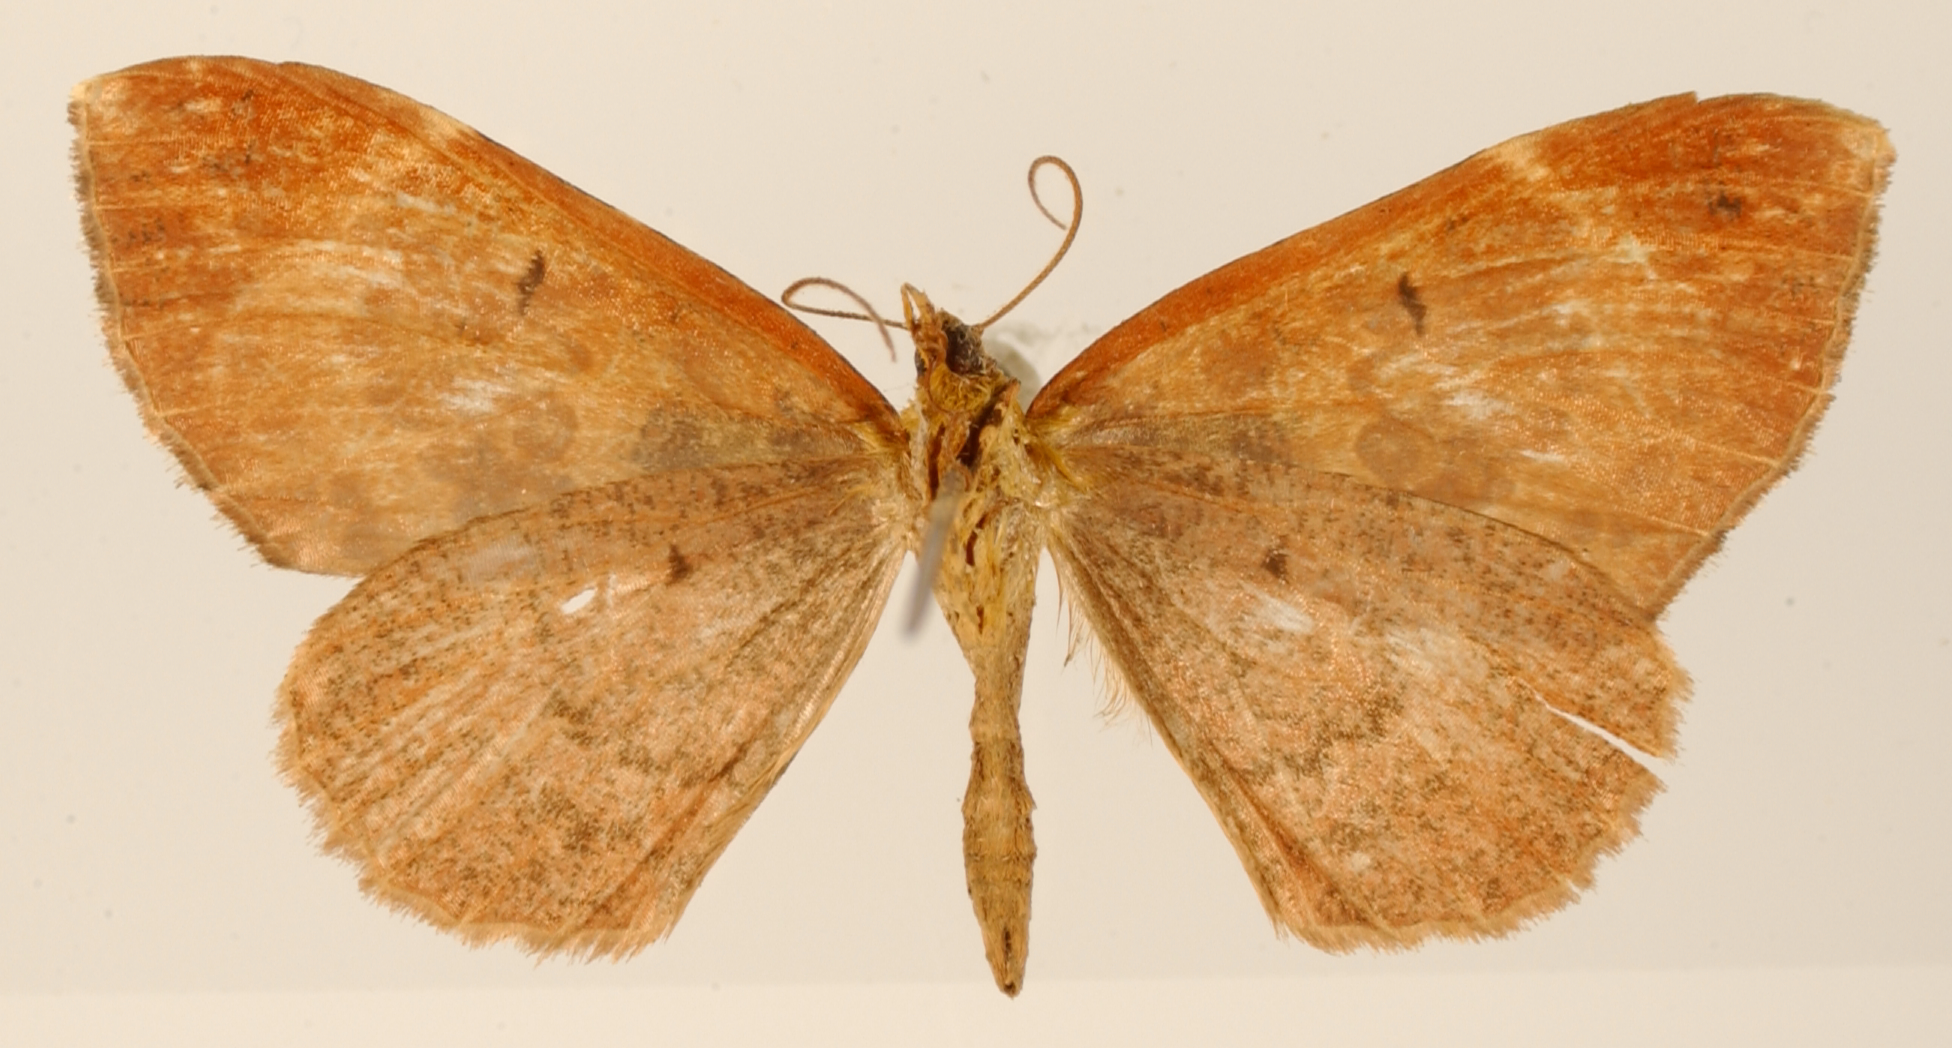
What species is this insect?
Eriopygidia subignea
